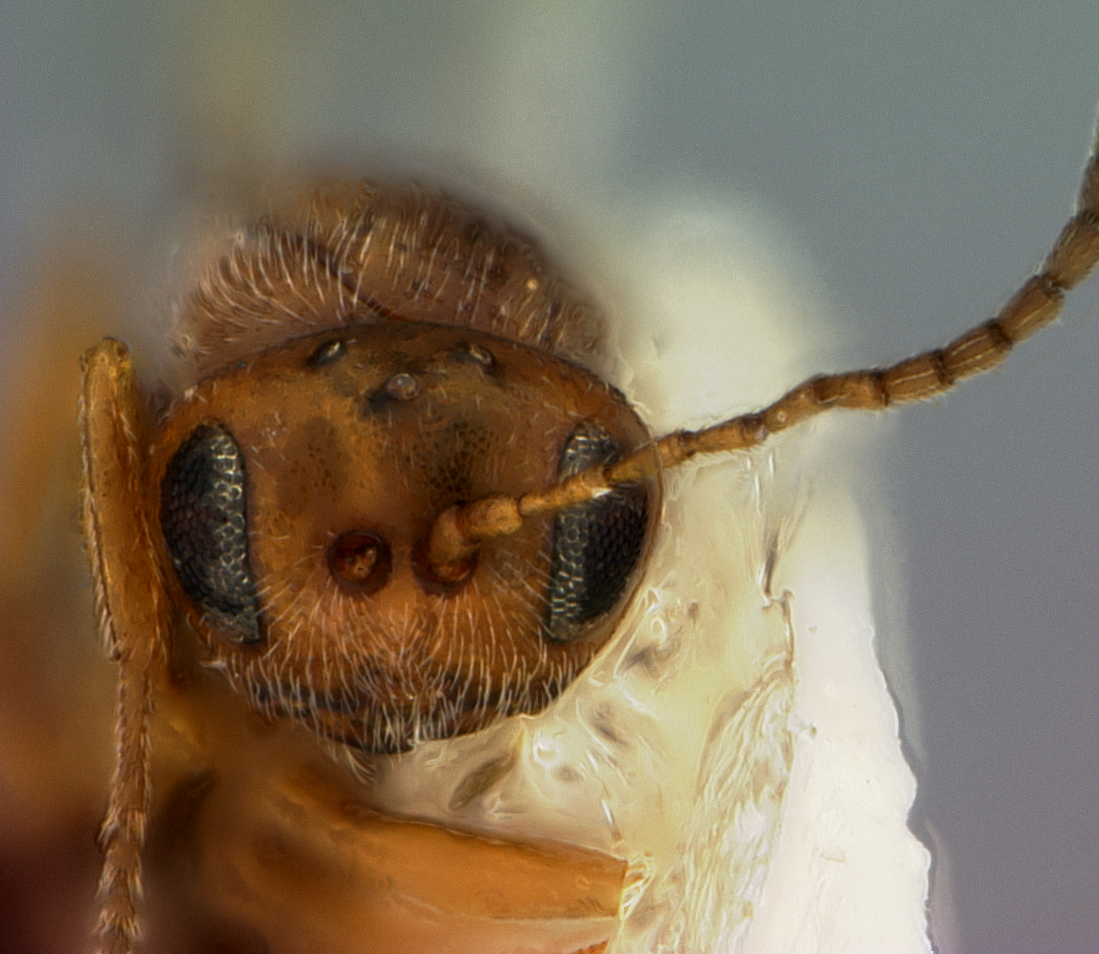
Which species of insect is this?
Callirhytis protobalanus
